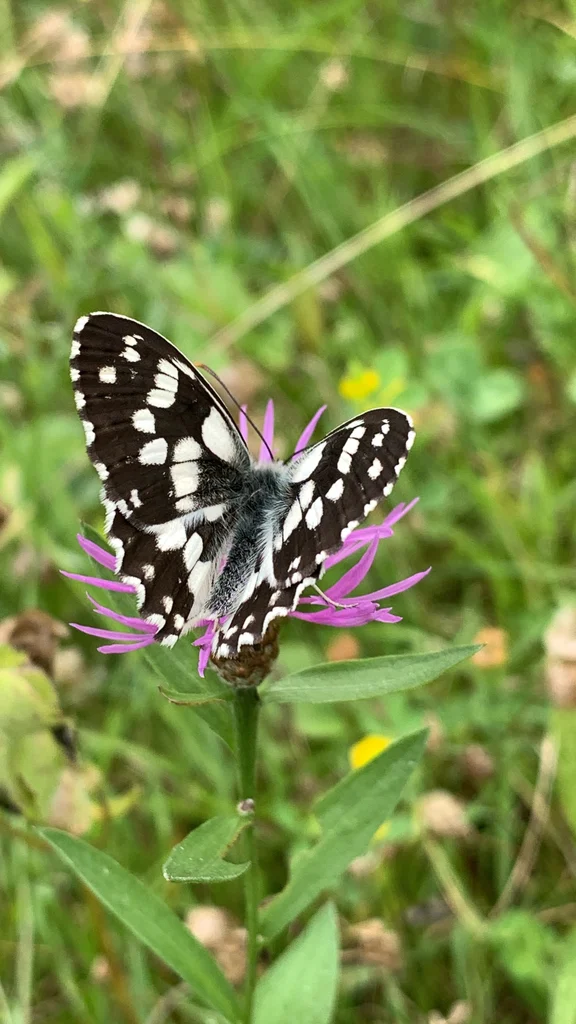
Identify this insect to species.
Melanargia galathea
